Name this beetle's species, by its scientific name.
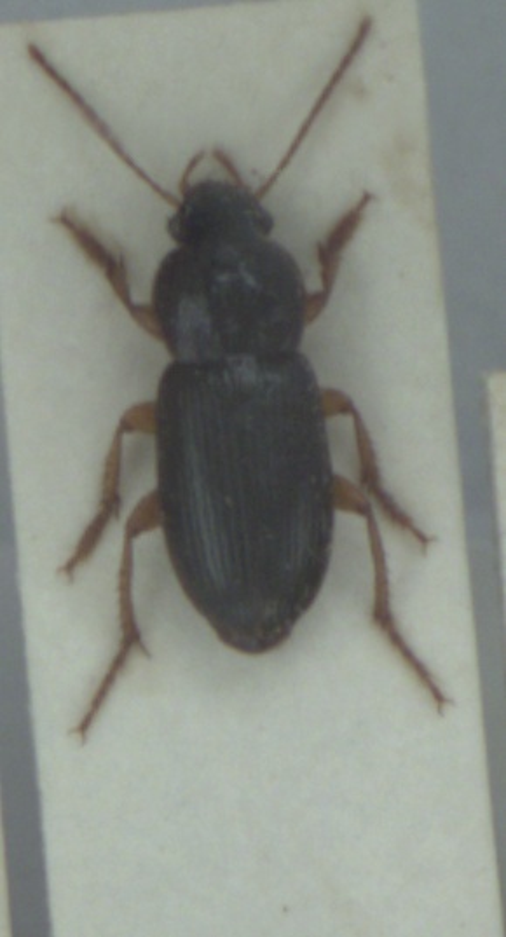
Ophonus azureus
